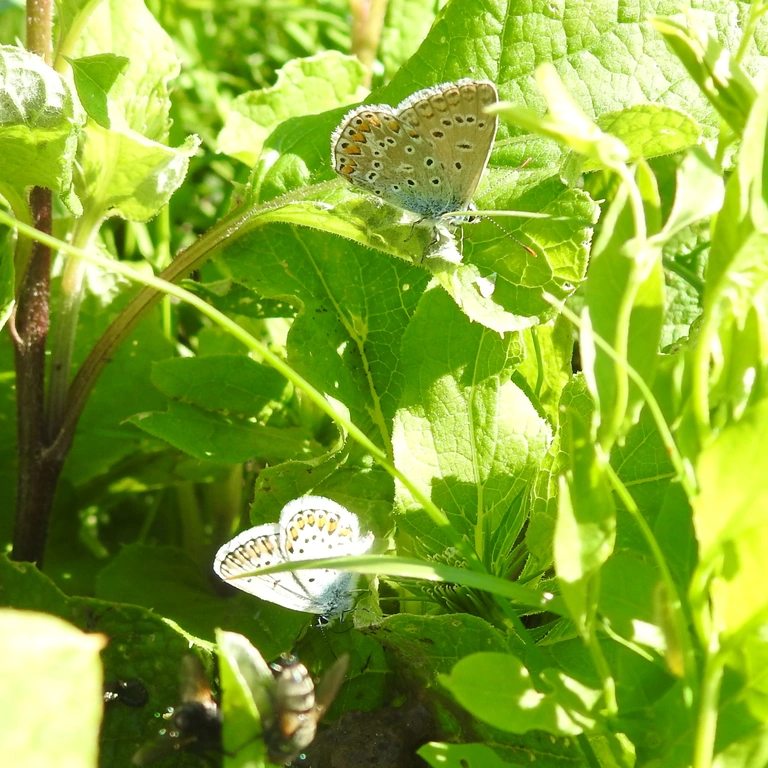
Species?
Plebejus argus
